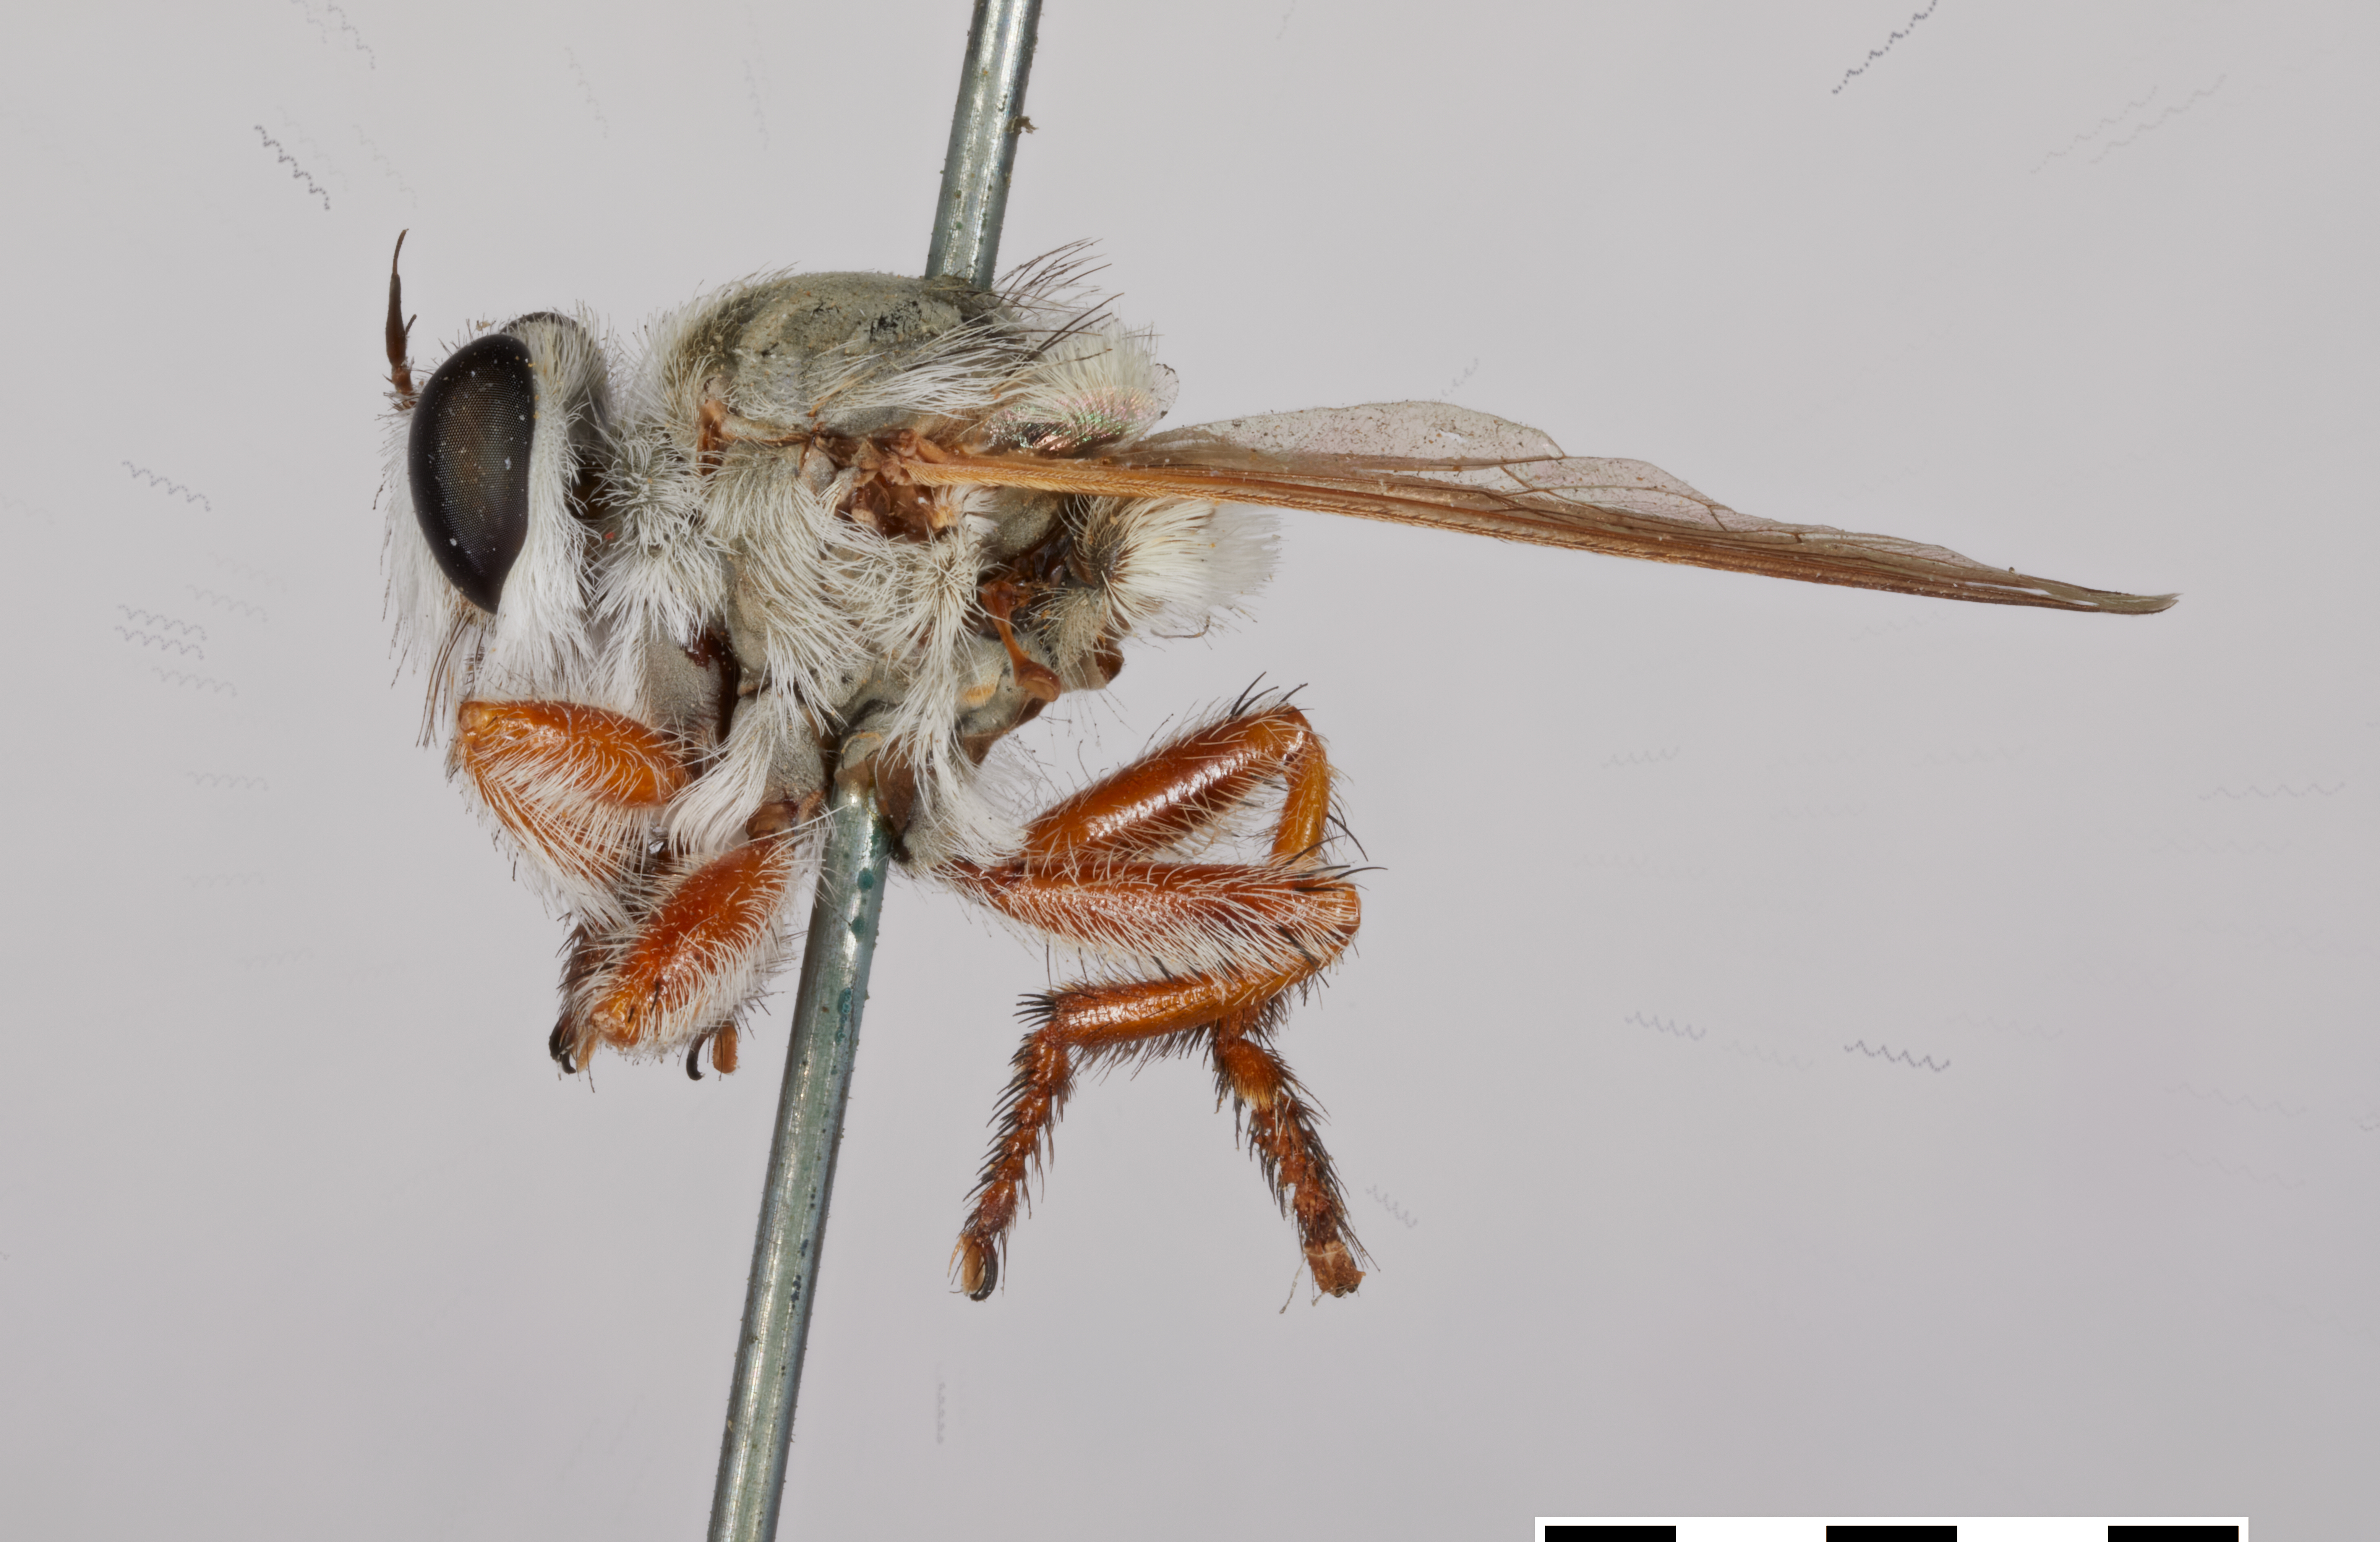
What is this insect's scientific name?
Megaphorus lascrucensis
